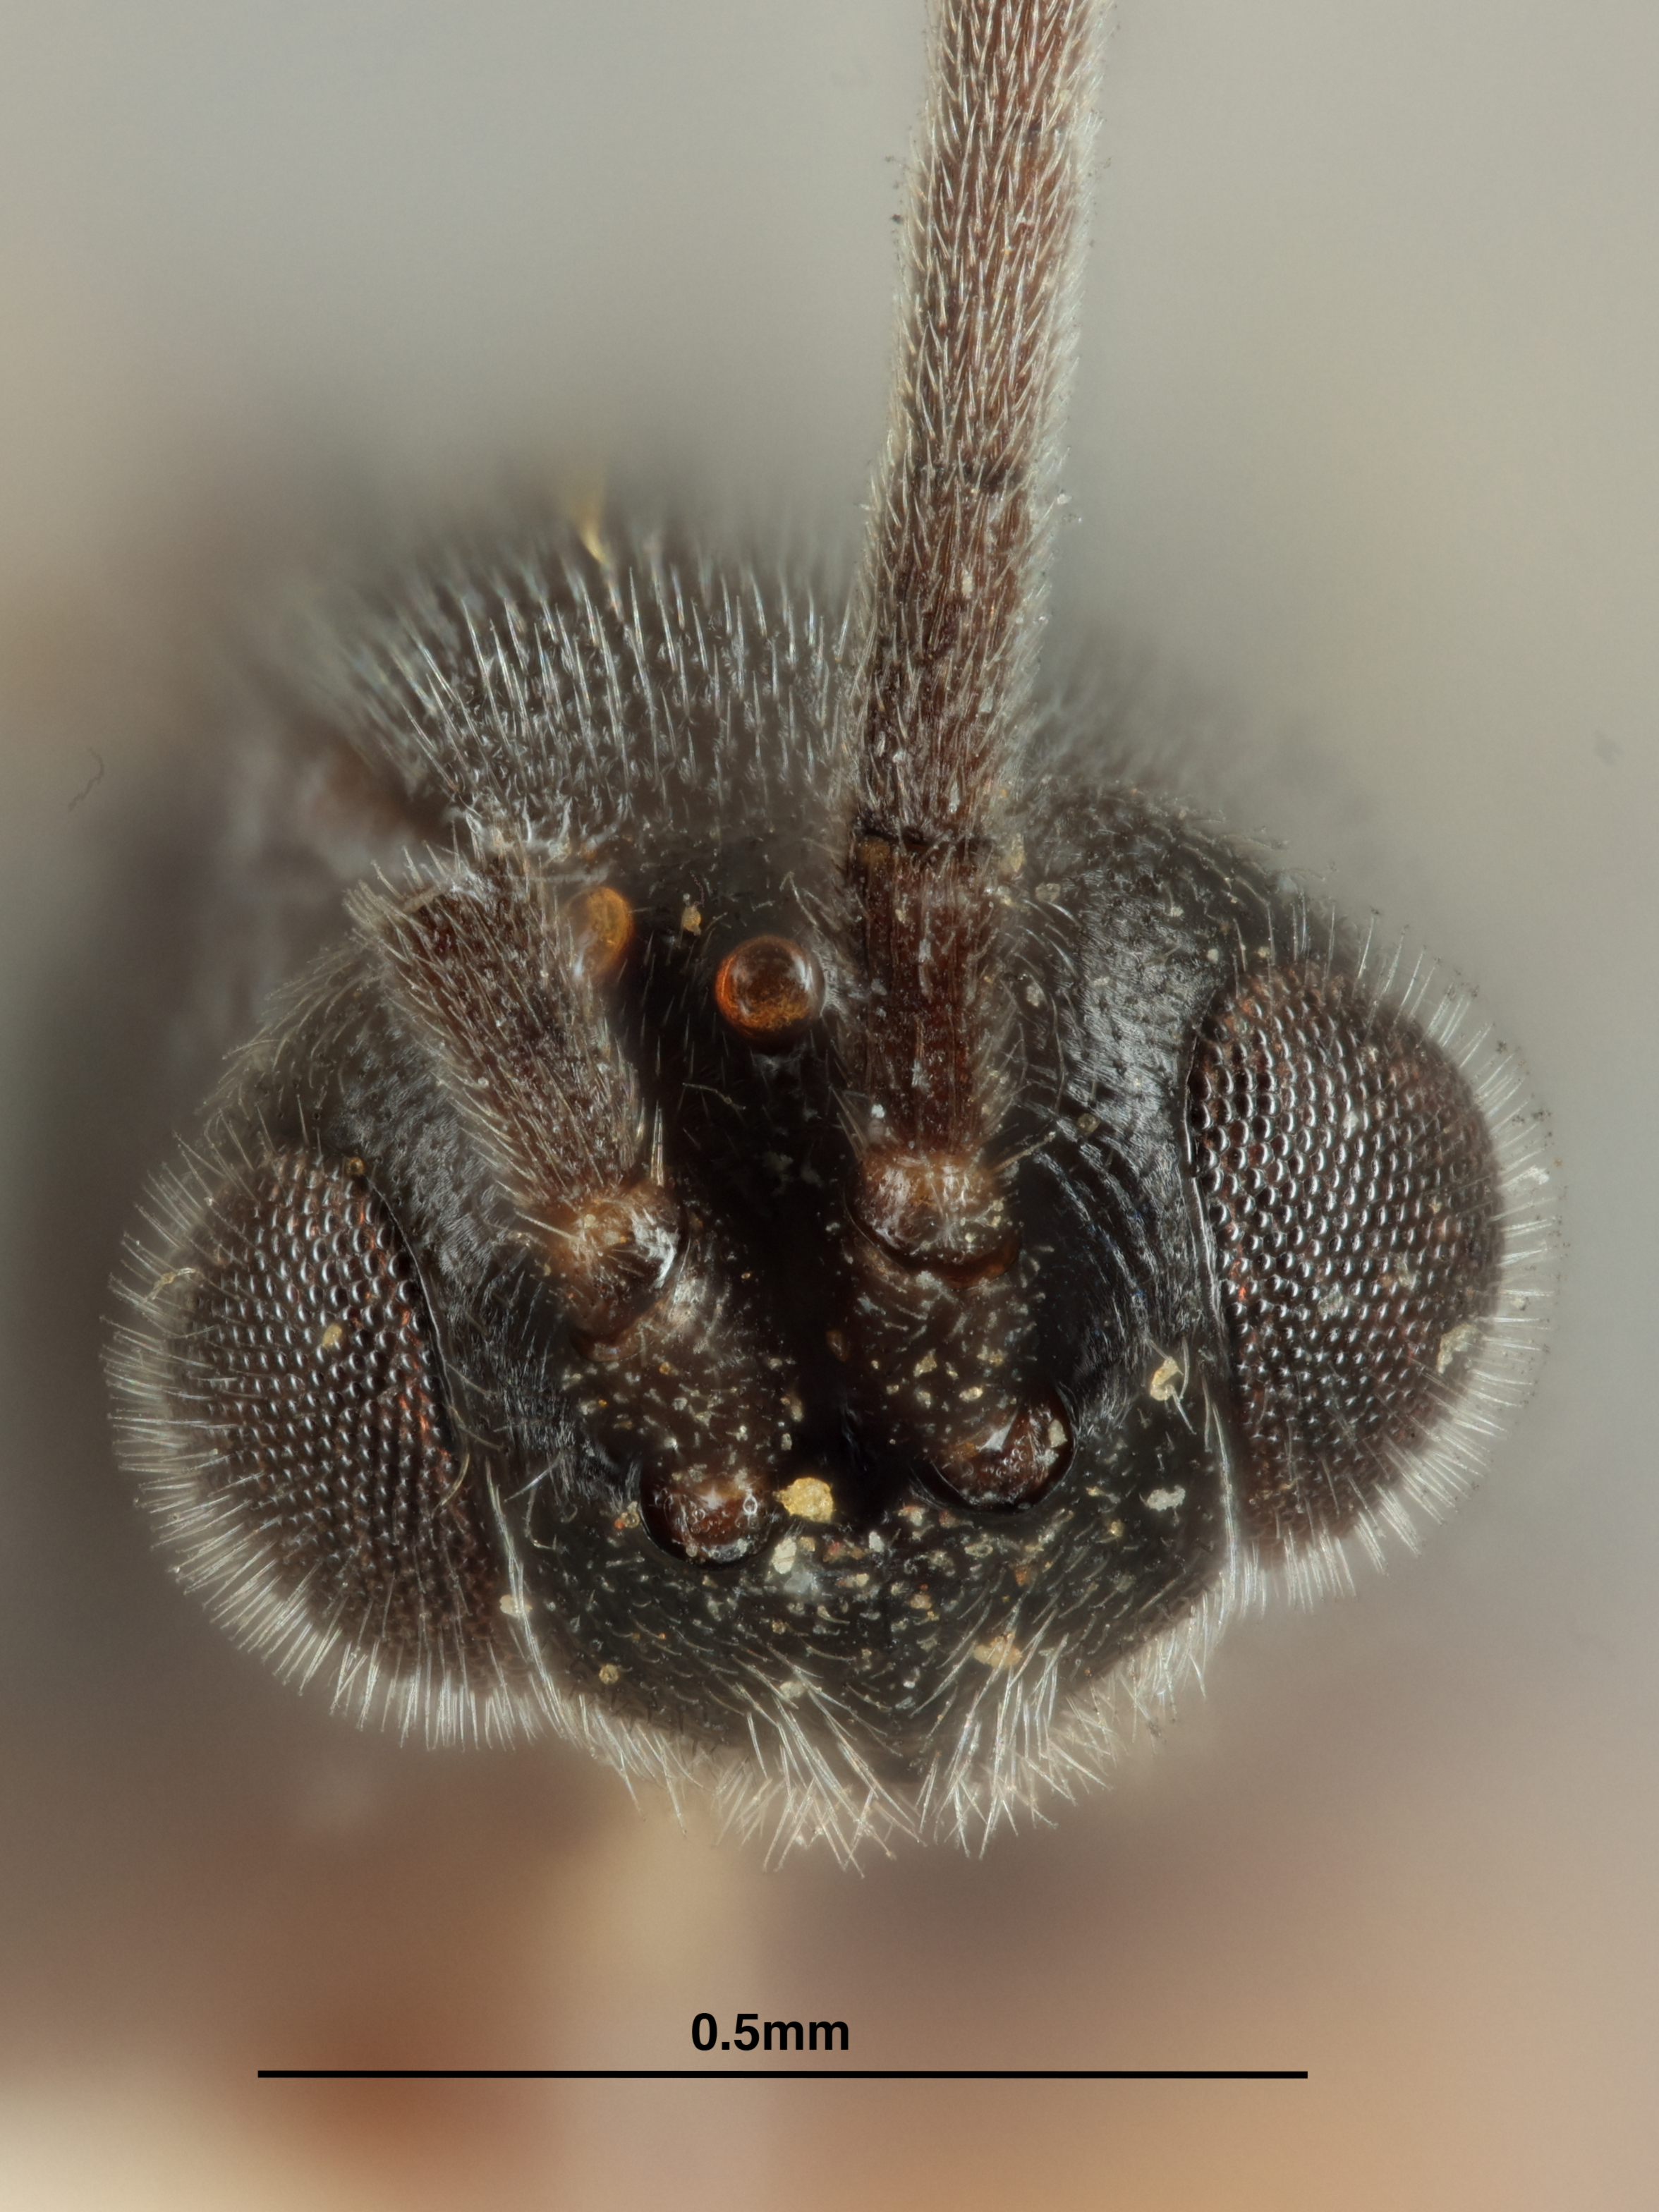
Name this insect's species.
Apanteles murcia
